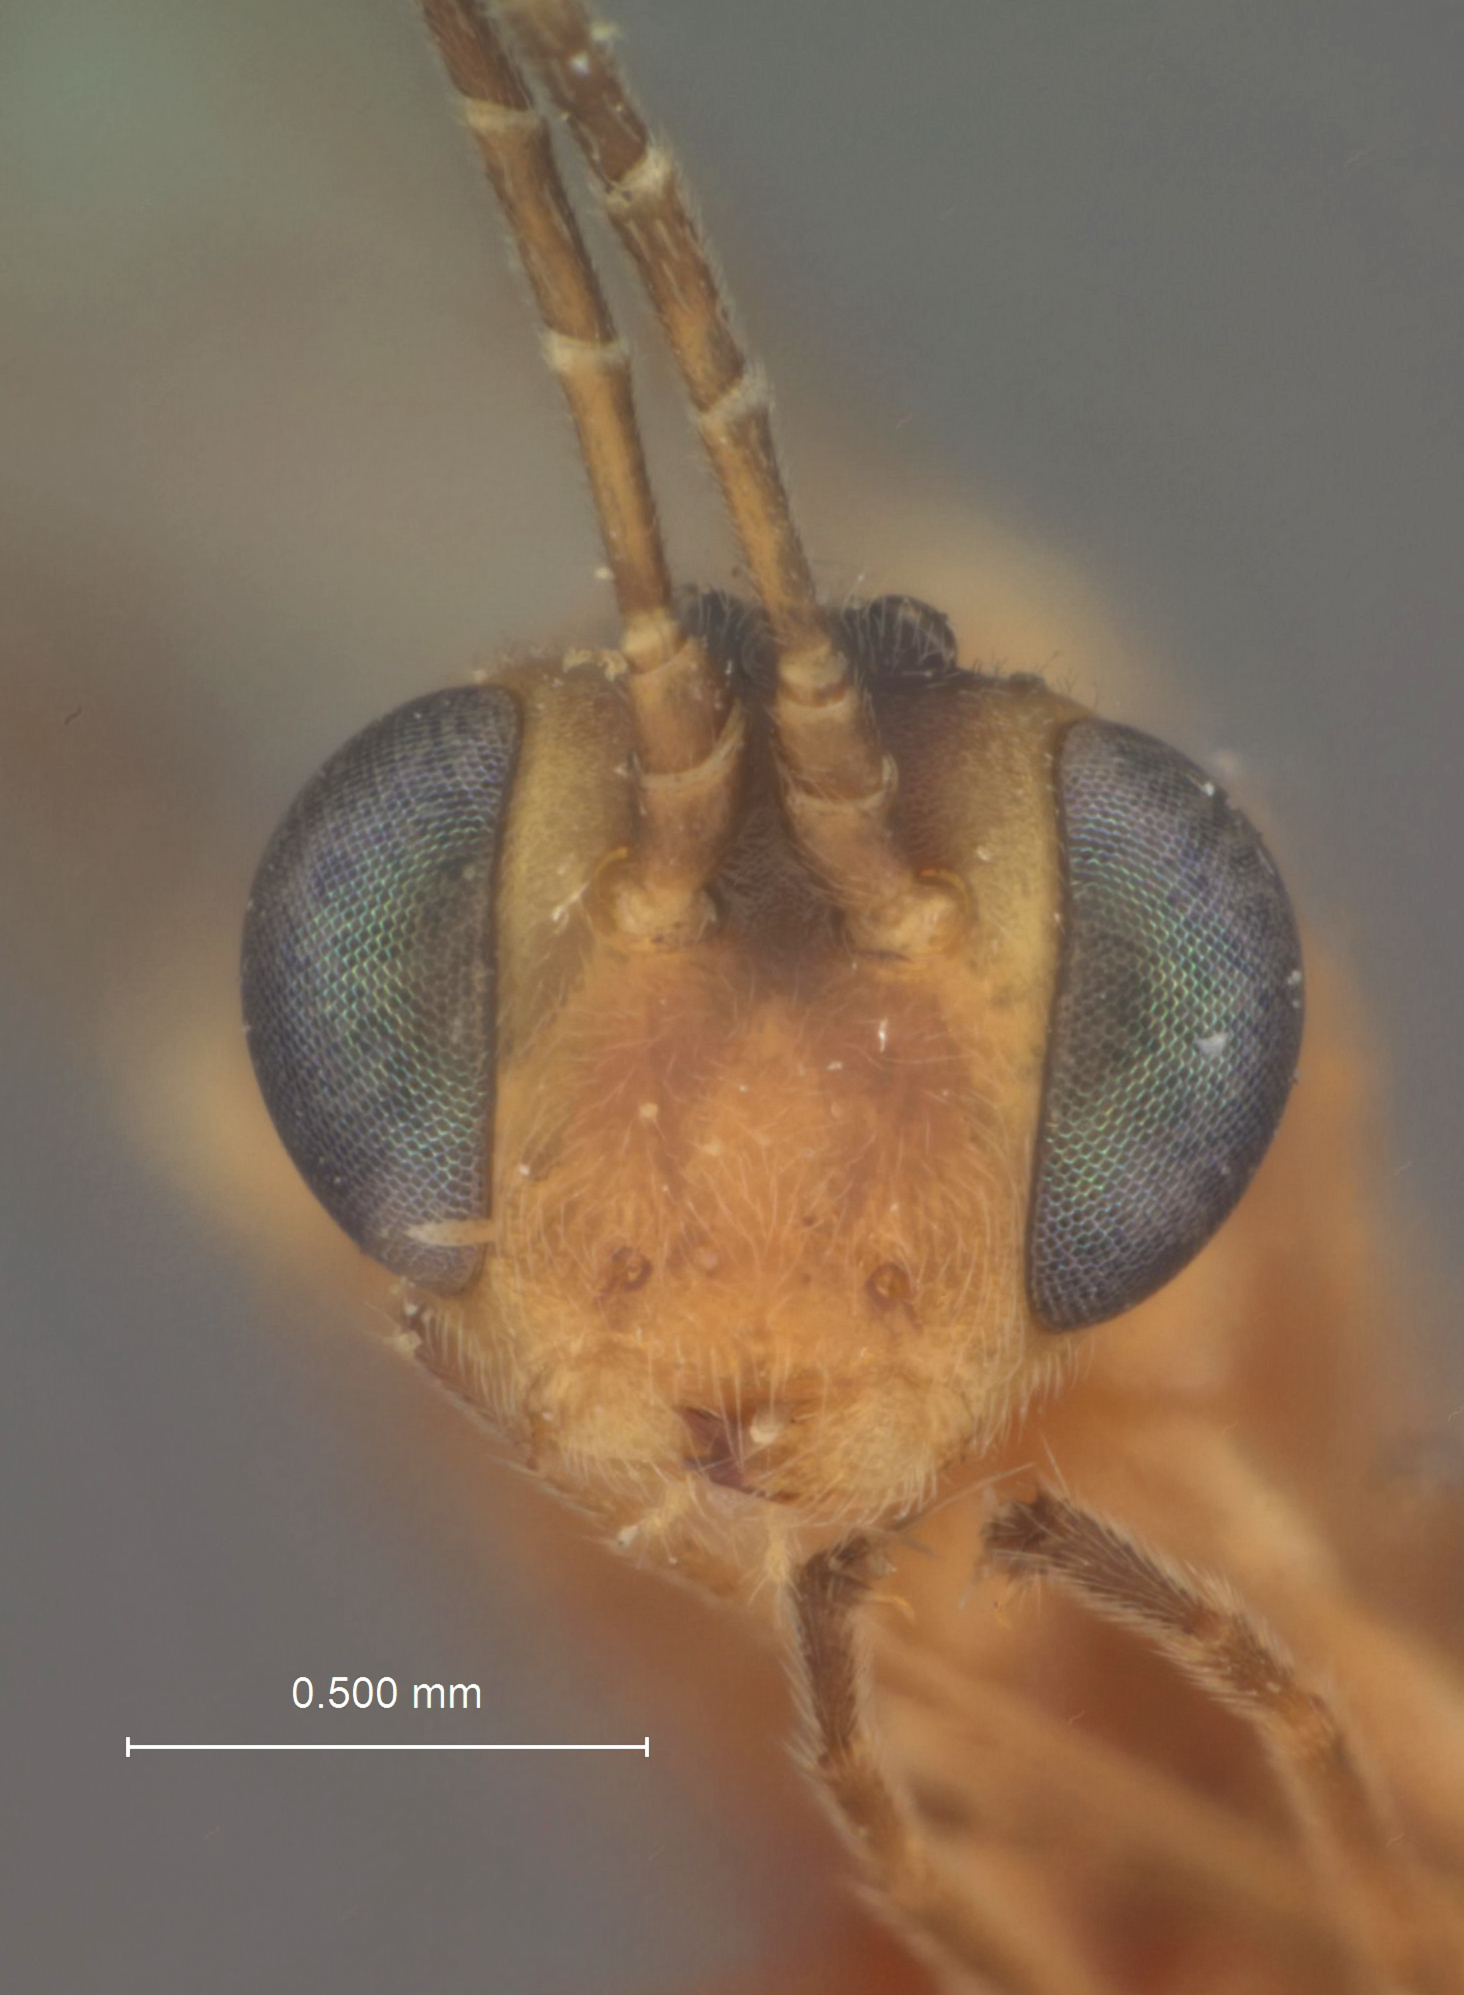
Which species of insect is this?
Trathala perdita
